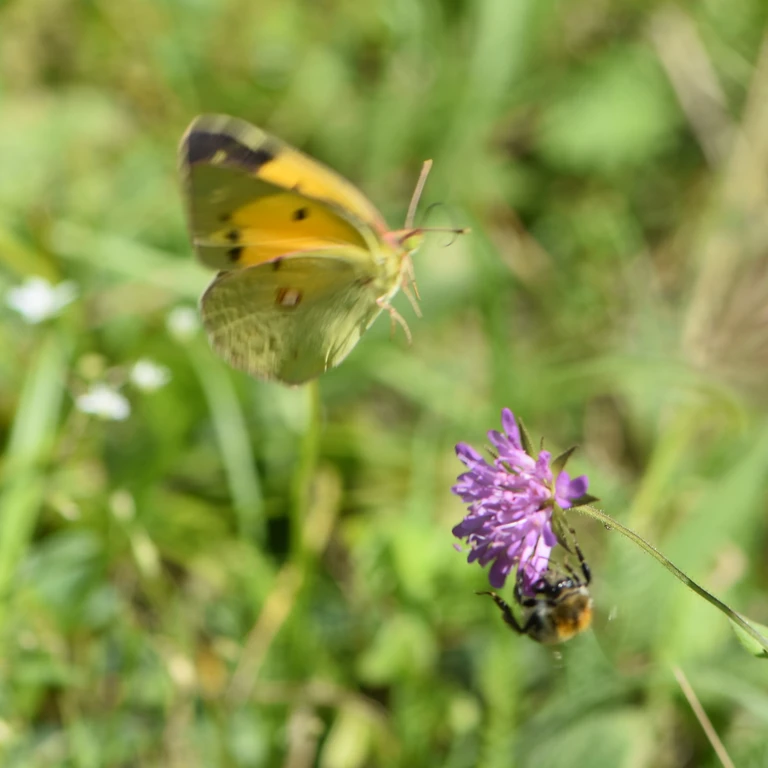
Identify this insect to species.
Colias croceus
